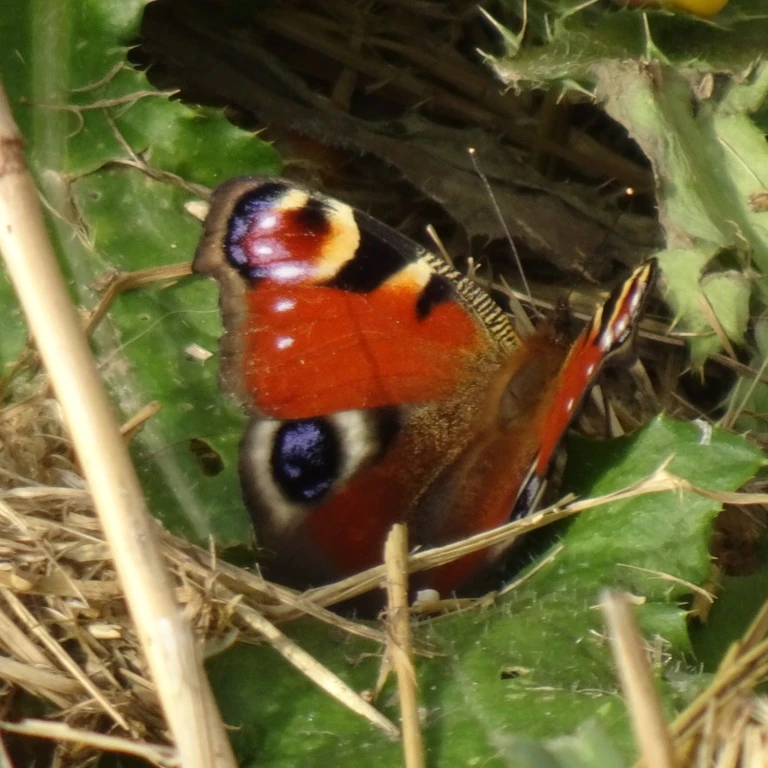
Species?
Aglais io
